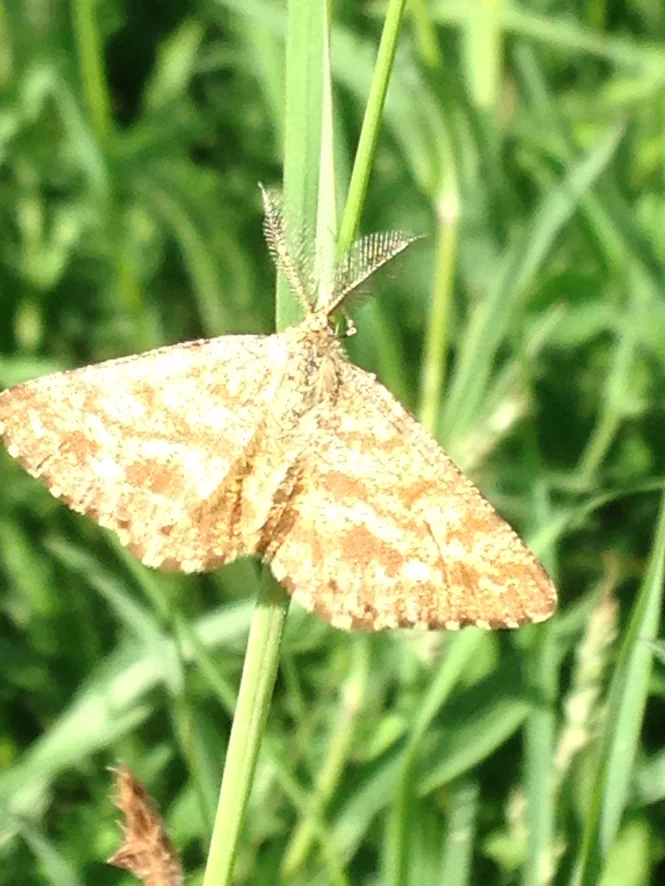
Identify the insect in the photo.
Ematurga atomaria
